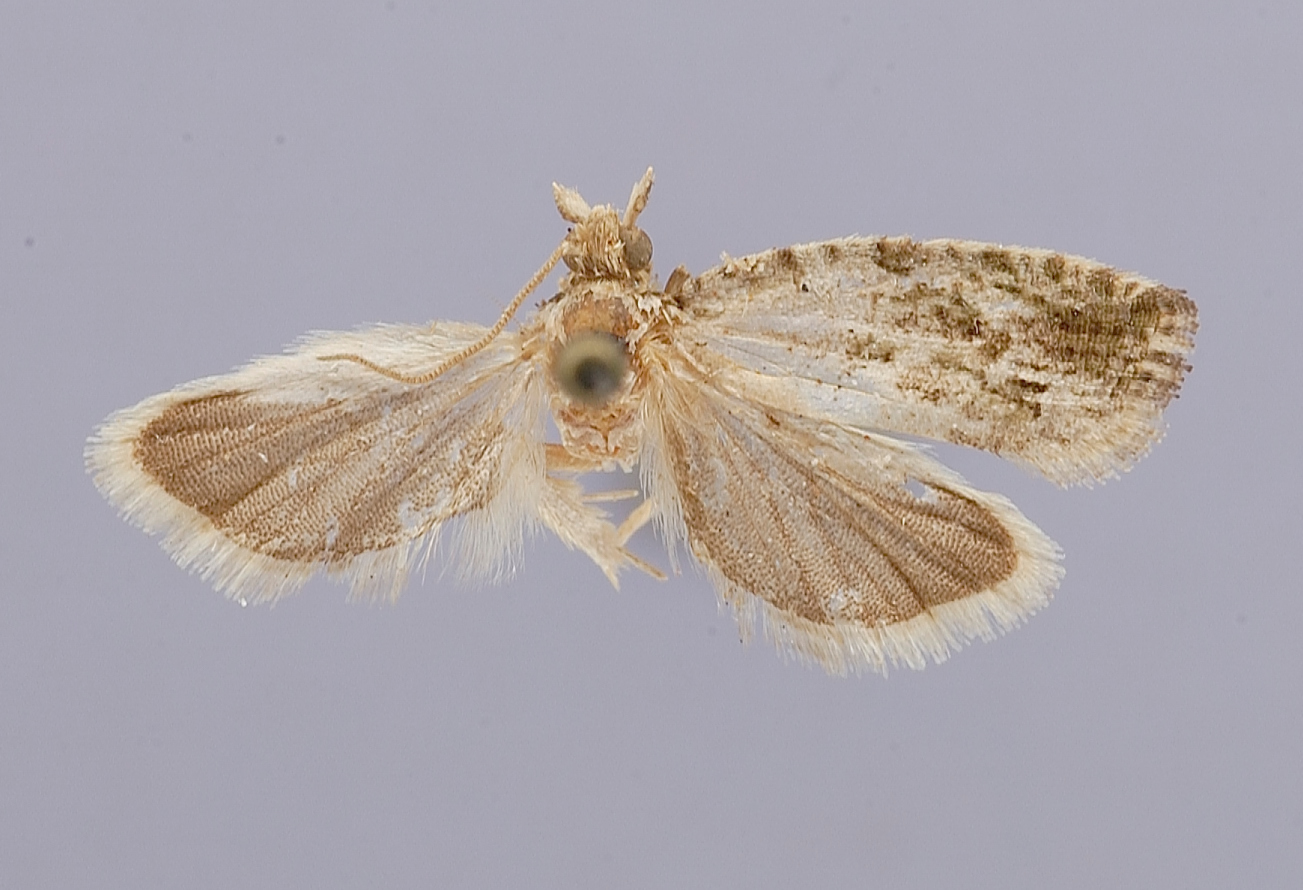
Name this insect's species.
Steganoptycha claypoleana
